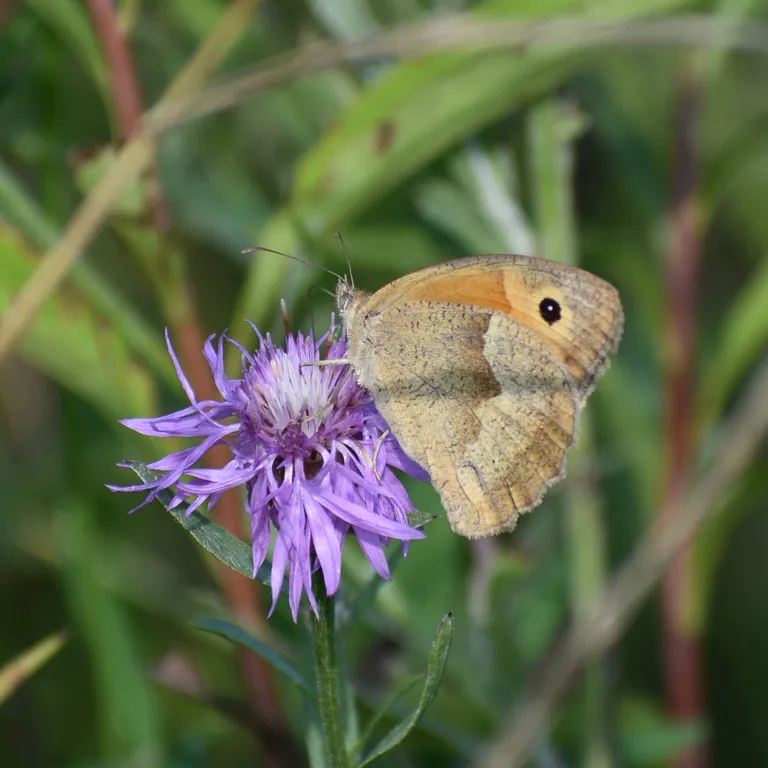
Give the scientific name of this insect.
Maniola jurtina
